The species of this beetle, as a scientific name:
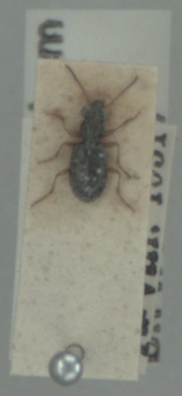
Asaphidion curtum
